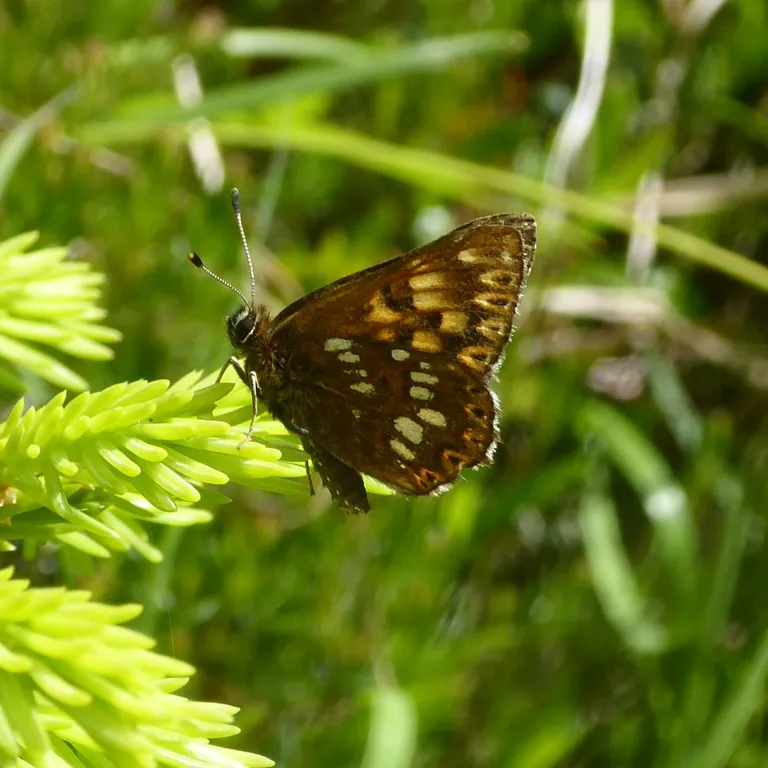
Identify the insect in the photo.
Hamearis lucina
